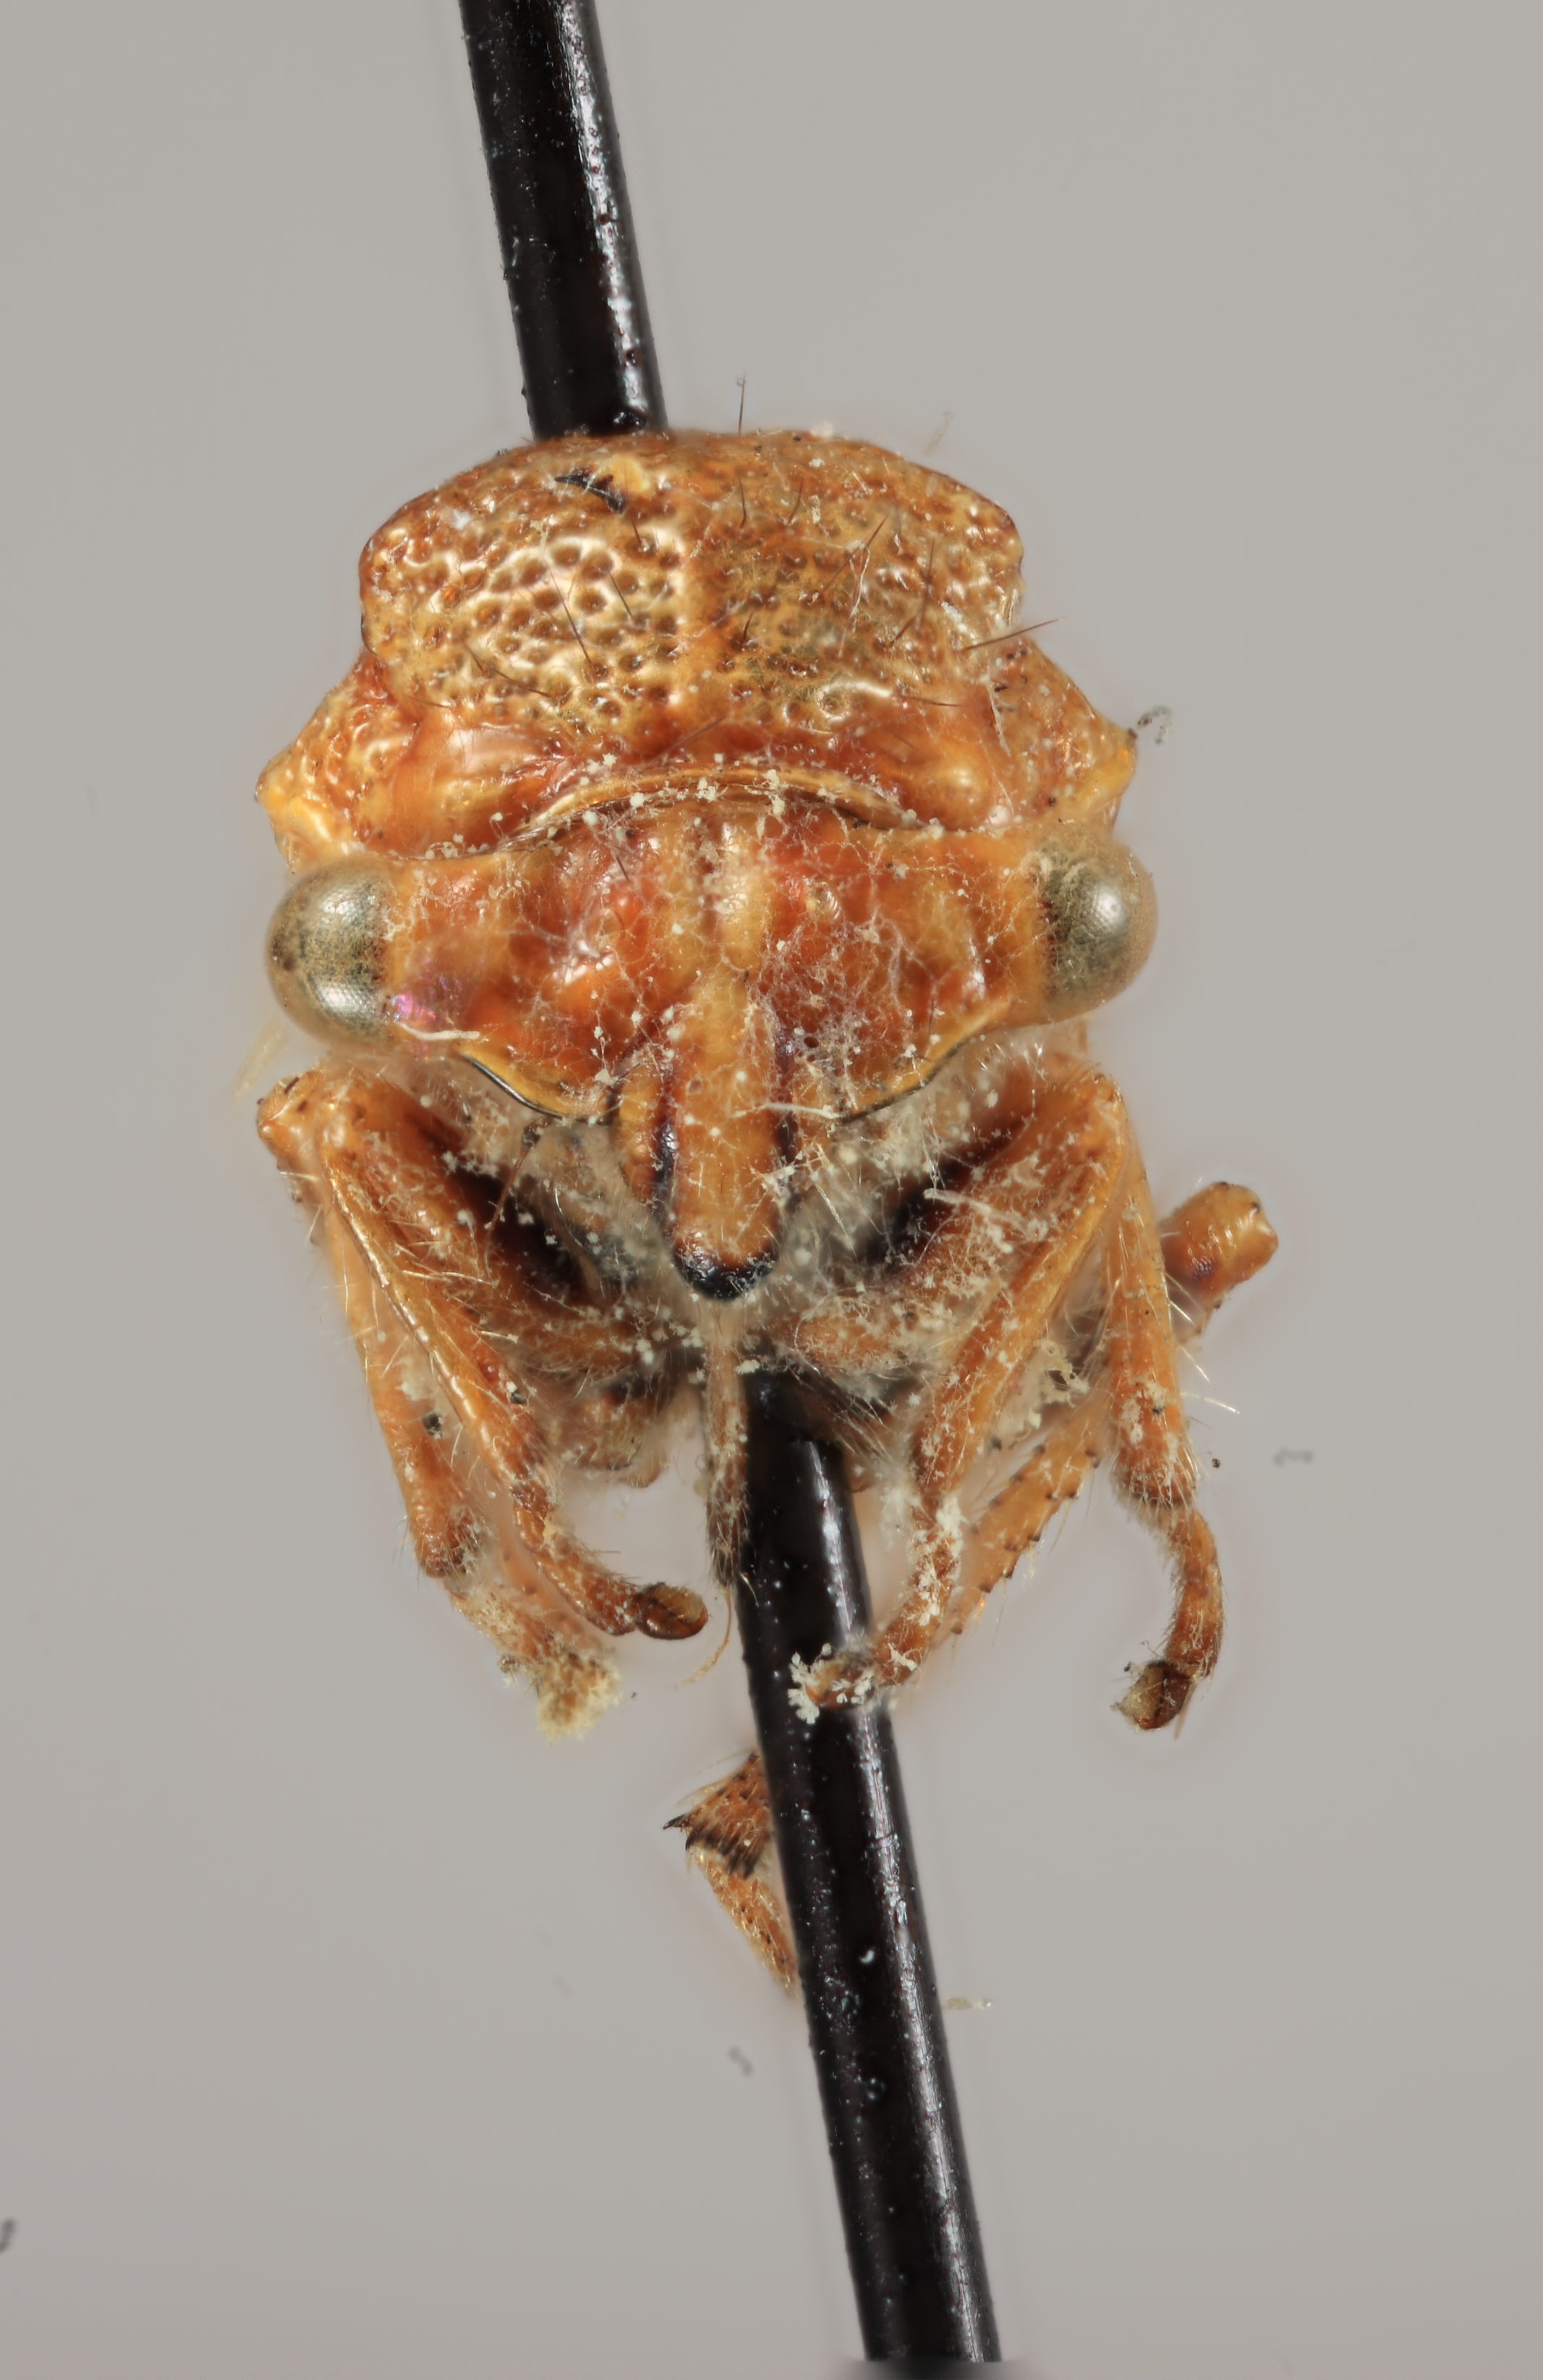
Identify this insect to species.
Stictocephala nigriventris
